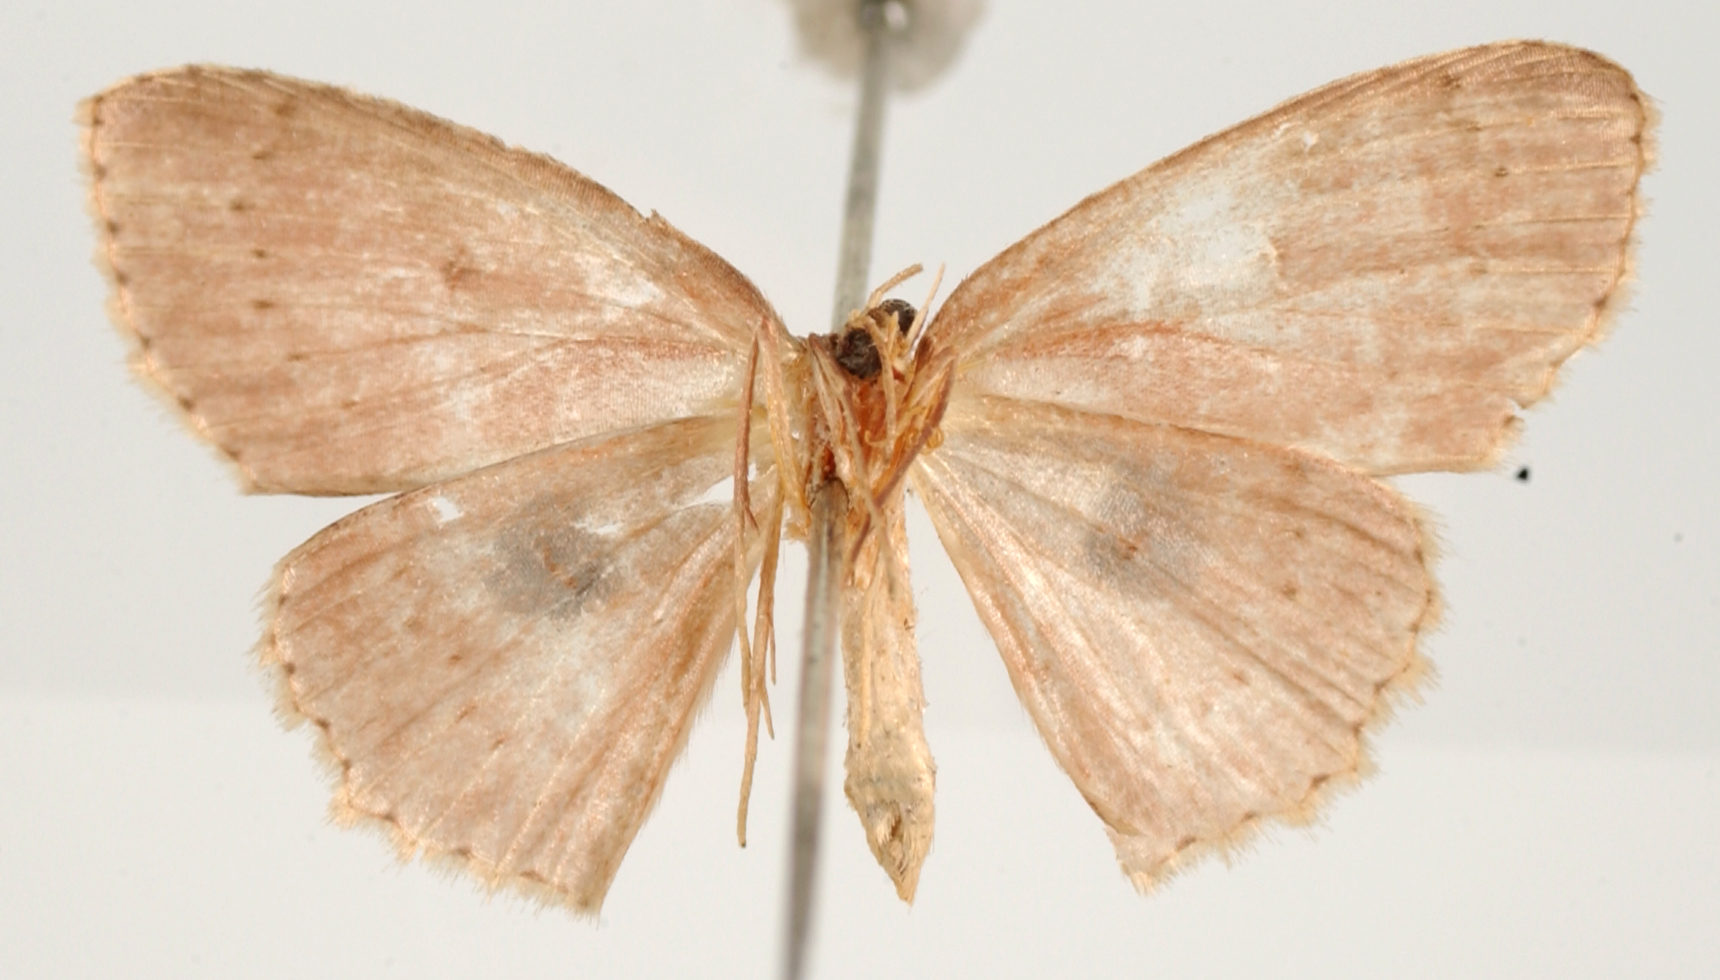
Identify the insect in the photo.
Anisodes terrens
